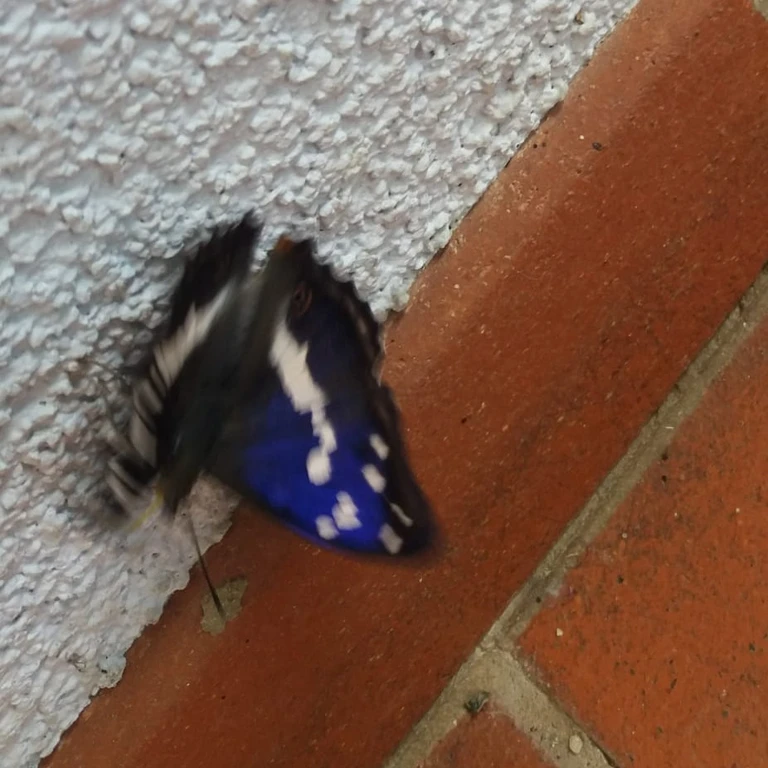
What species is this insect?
Apatura iris
